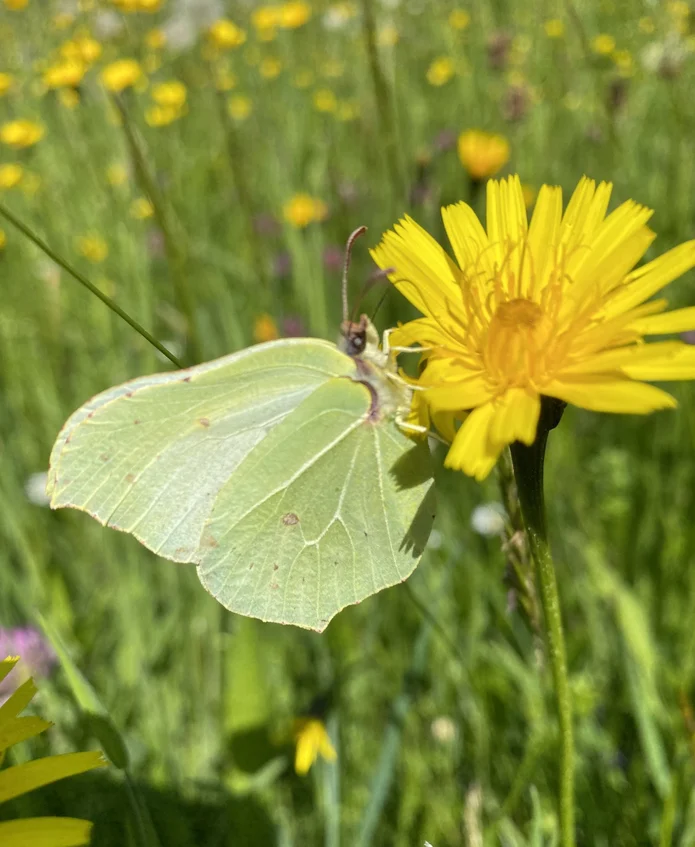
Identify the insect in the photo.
Gonepteryx rhamni
